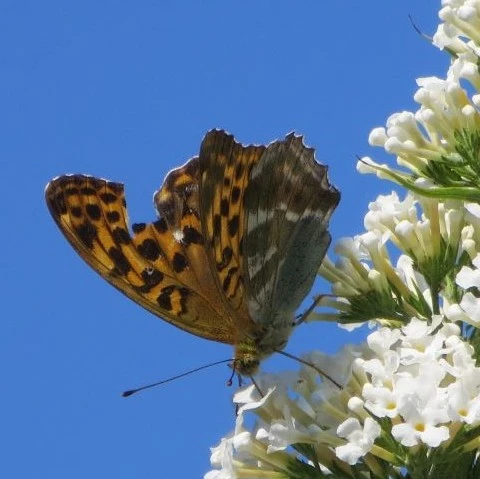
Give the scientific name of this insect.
Argynnis paphia
